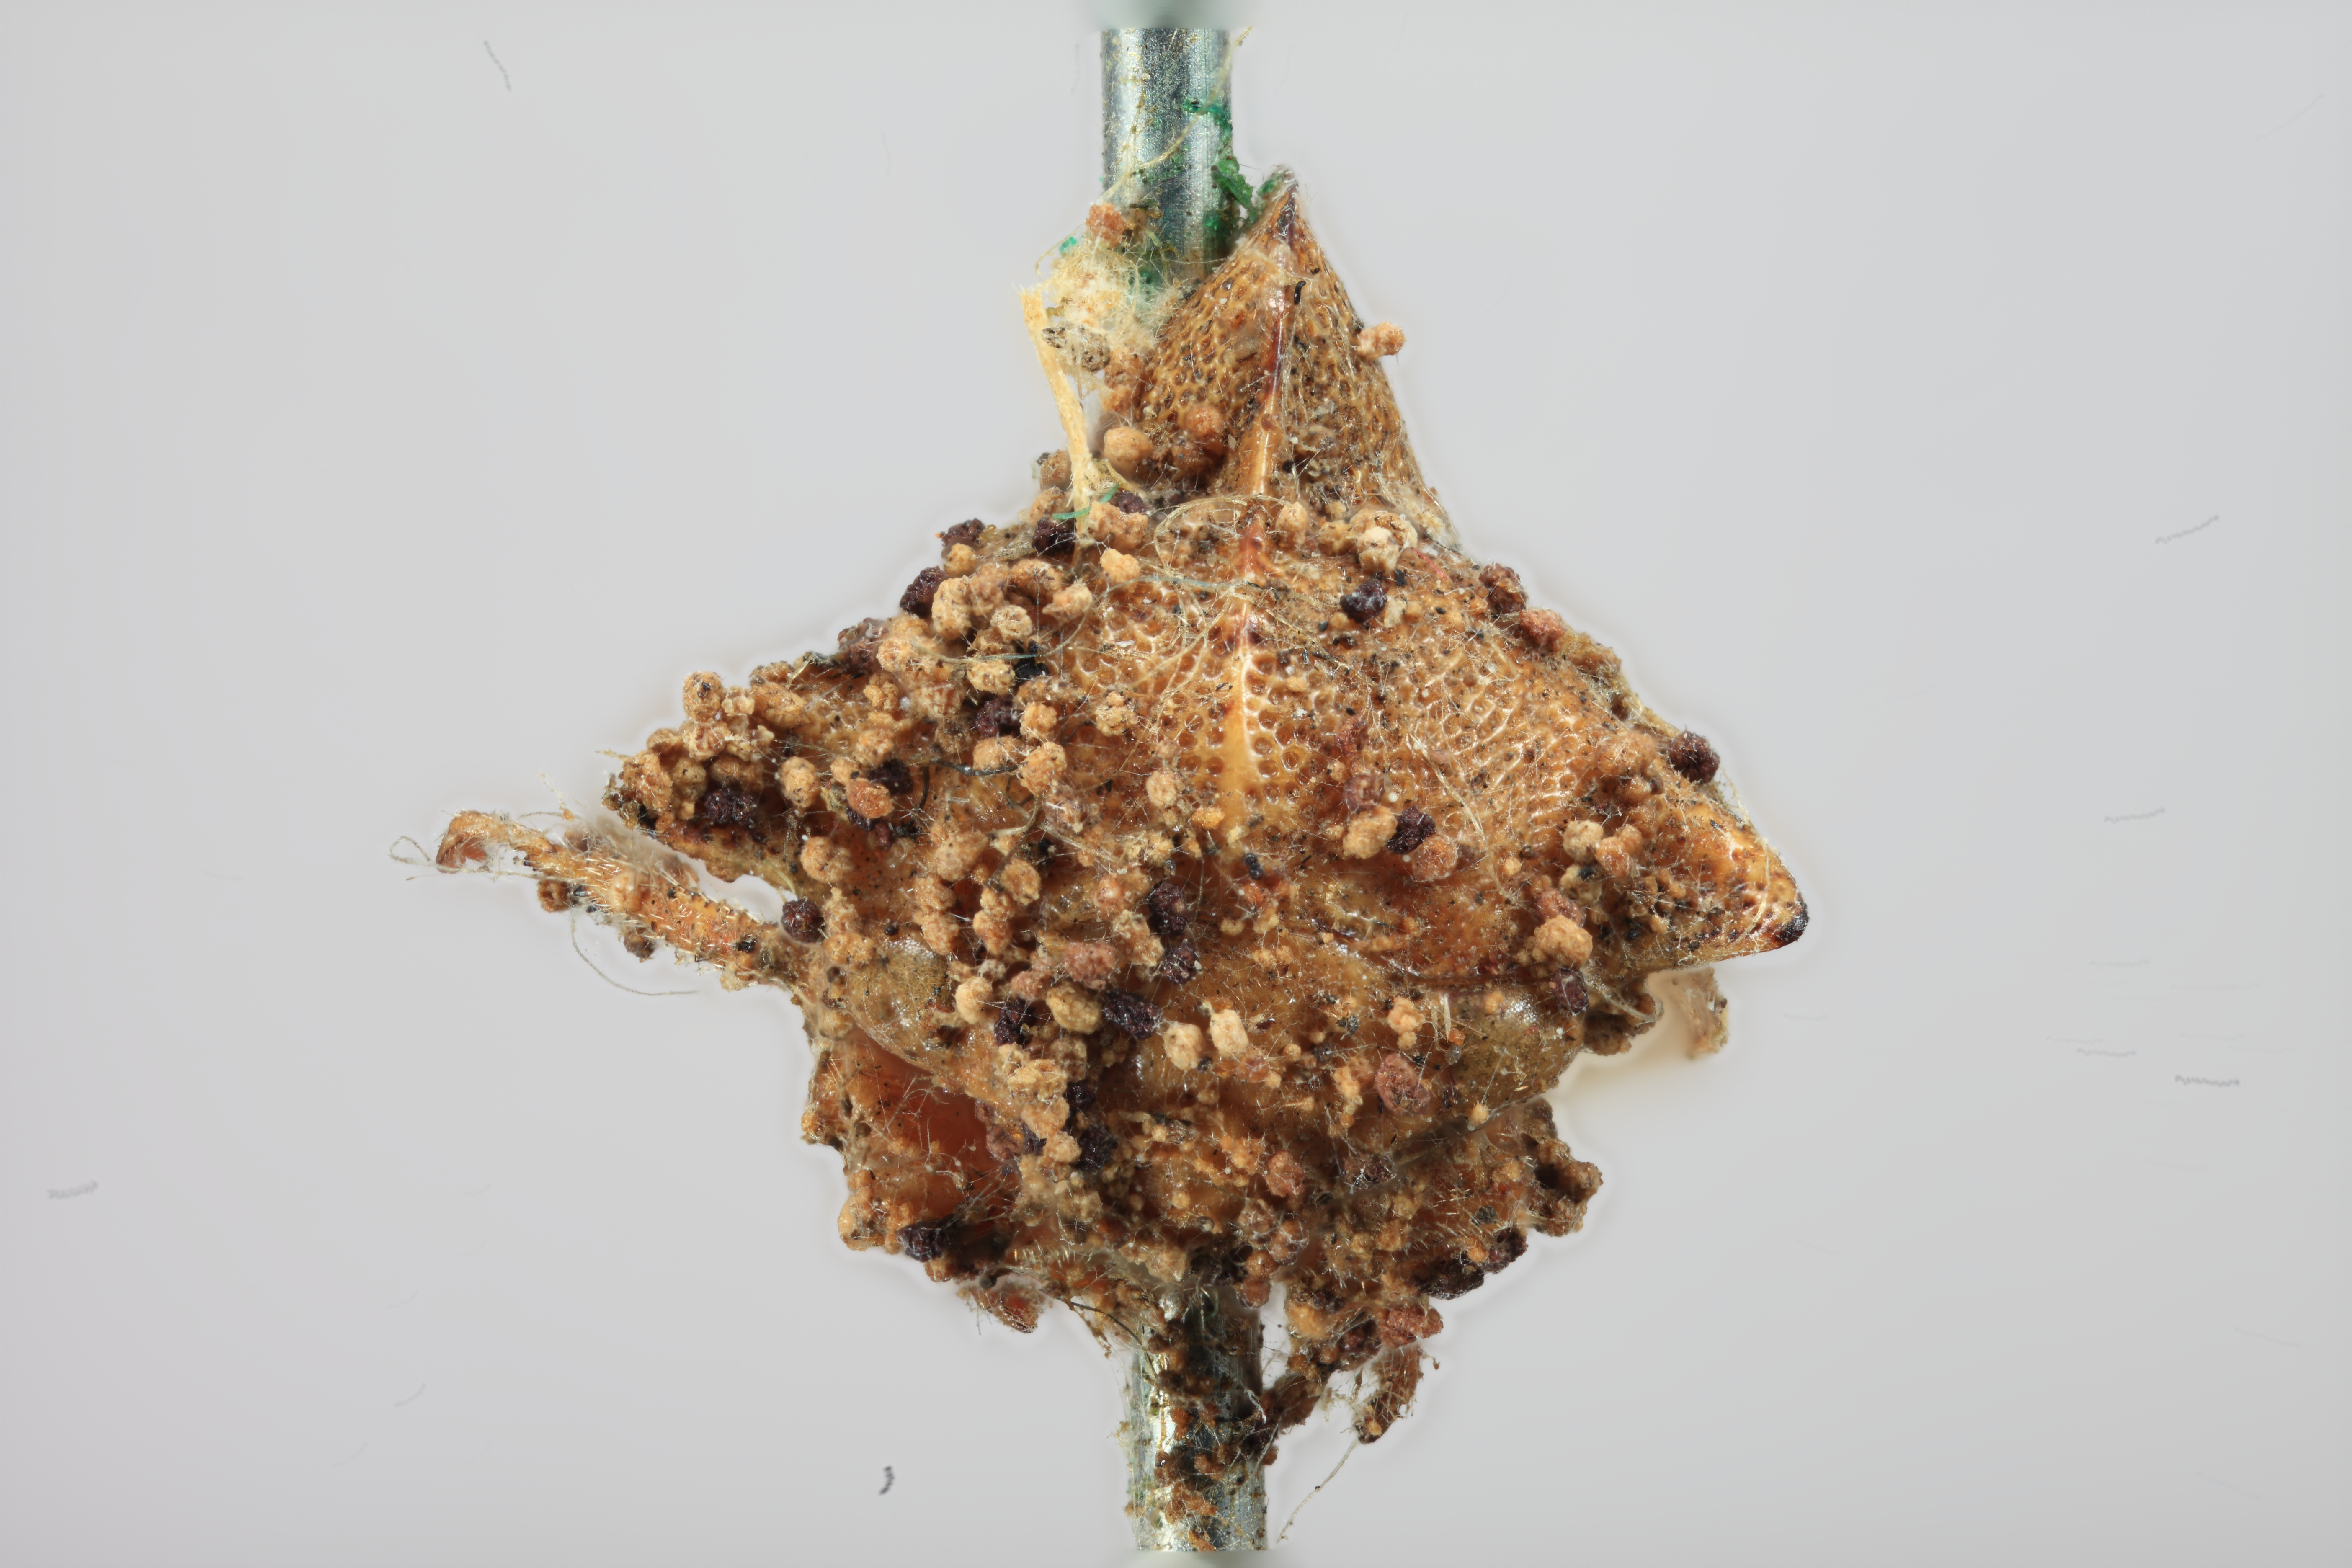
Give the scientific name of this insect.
Telamona coquilletti
